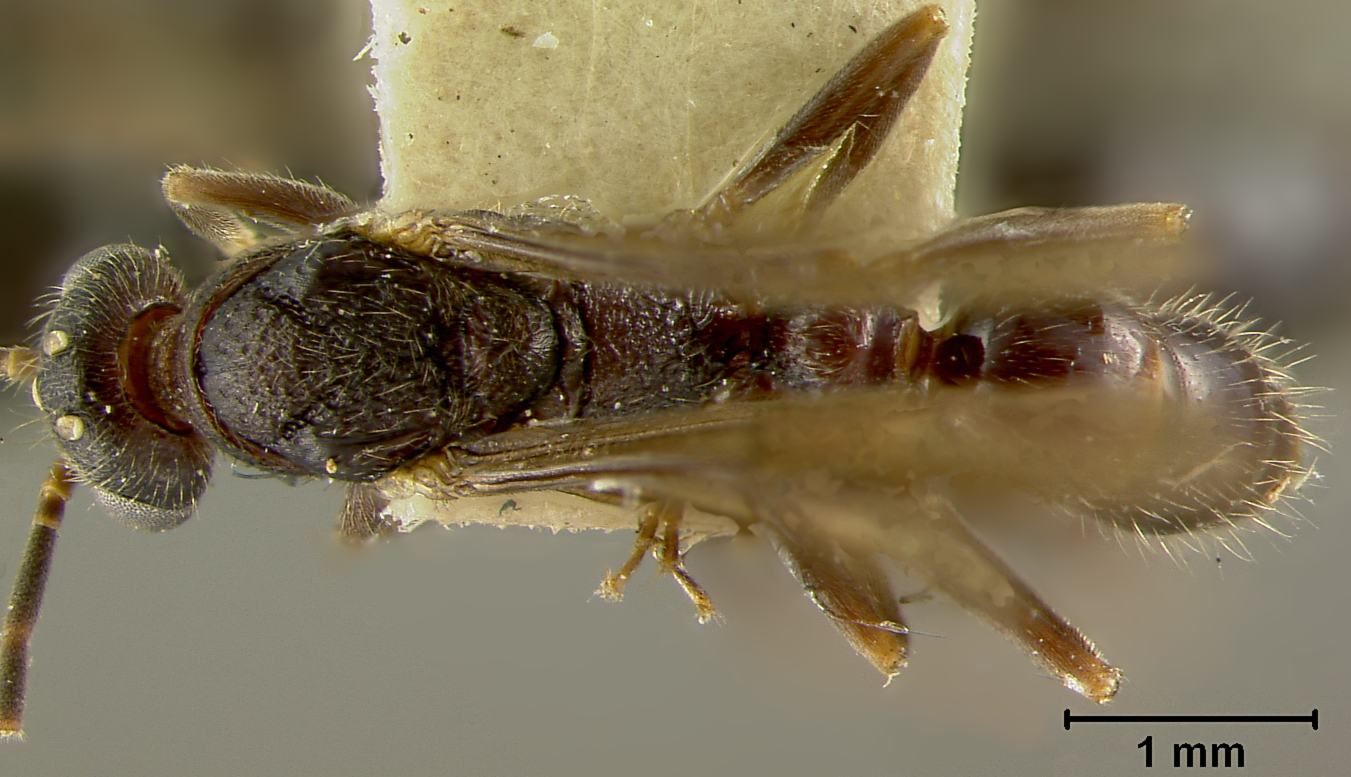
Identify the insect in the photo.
Leptogenys foreli
